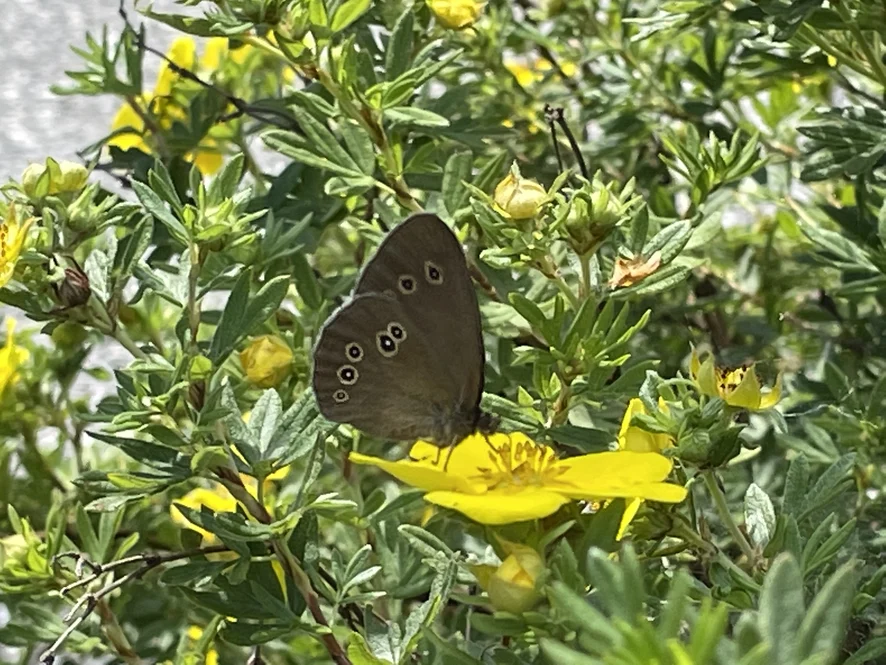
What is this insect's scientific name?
Aphantopus hyperantus
